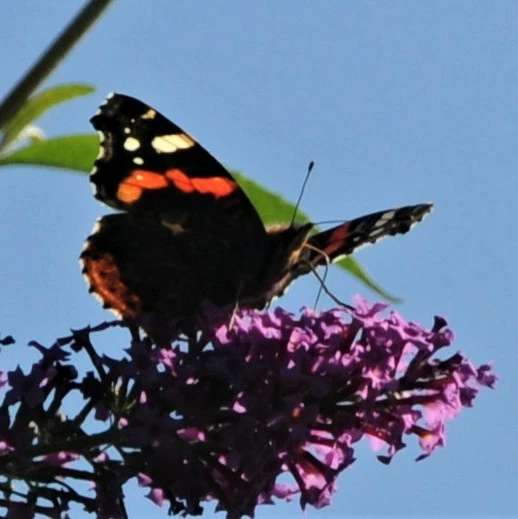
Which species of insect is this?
Vanessa atalanta
